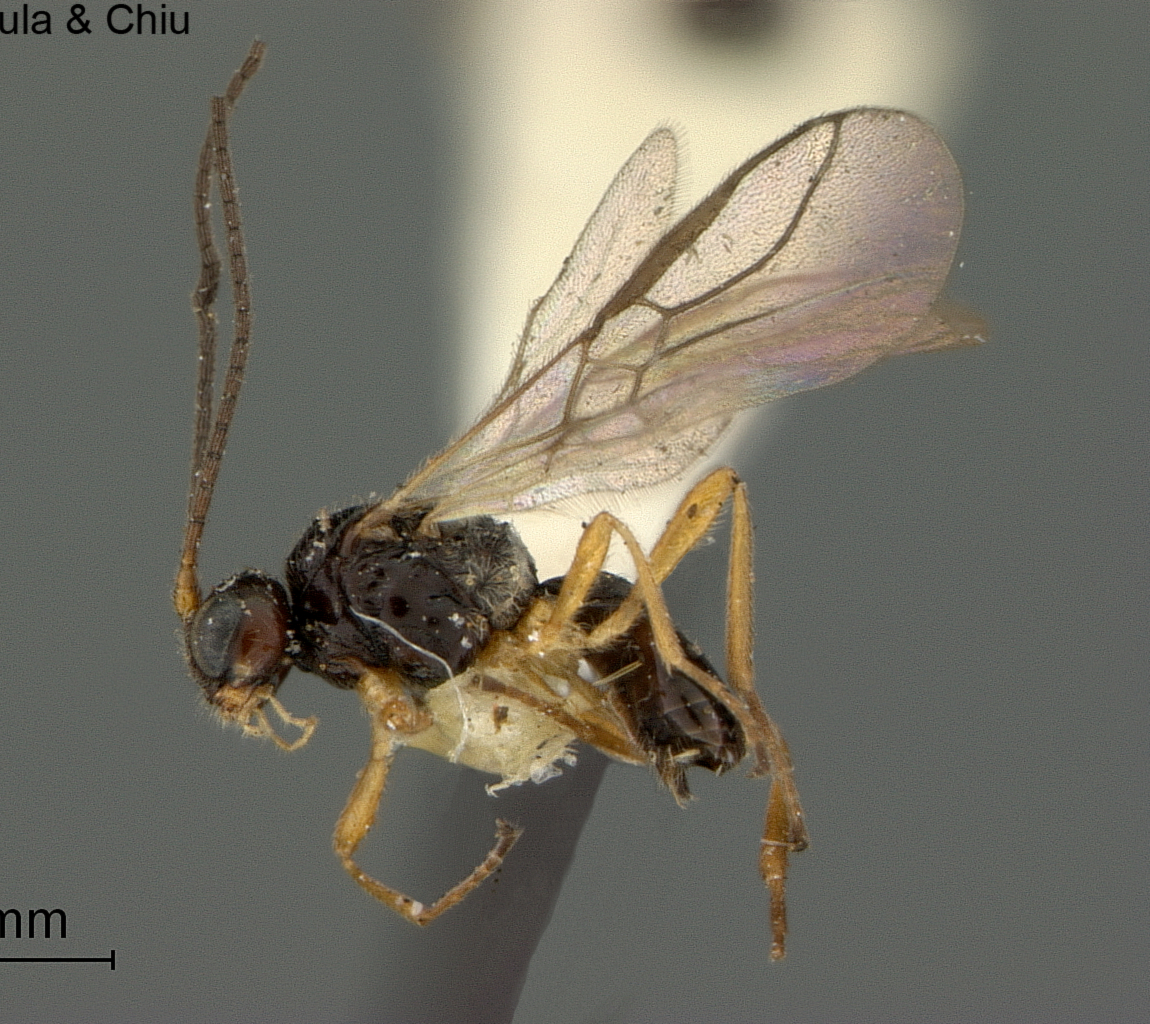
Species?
Dacnusa sachemella
